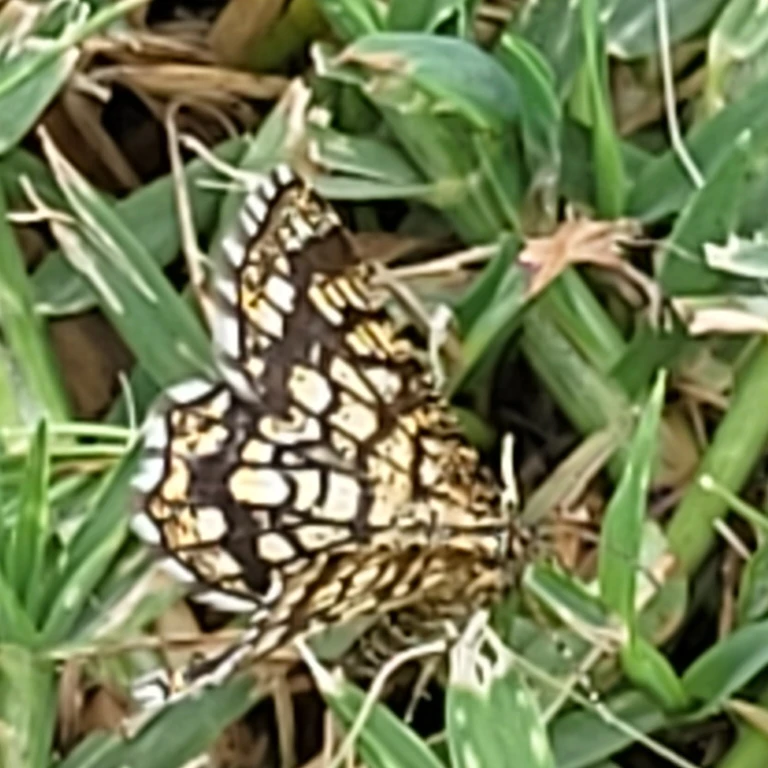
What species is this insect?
Chiasmia clathrata
